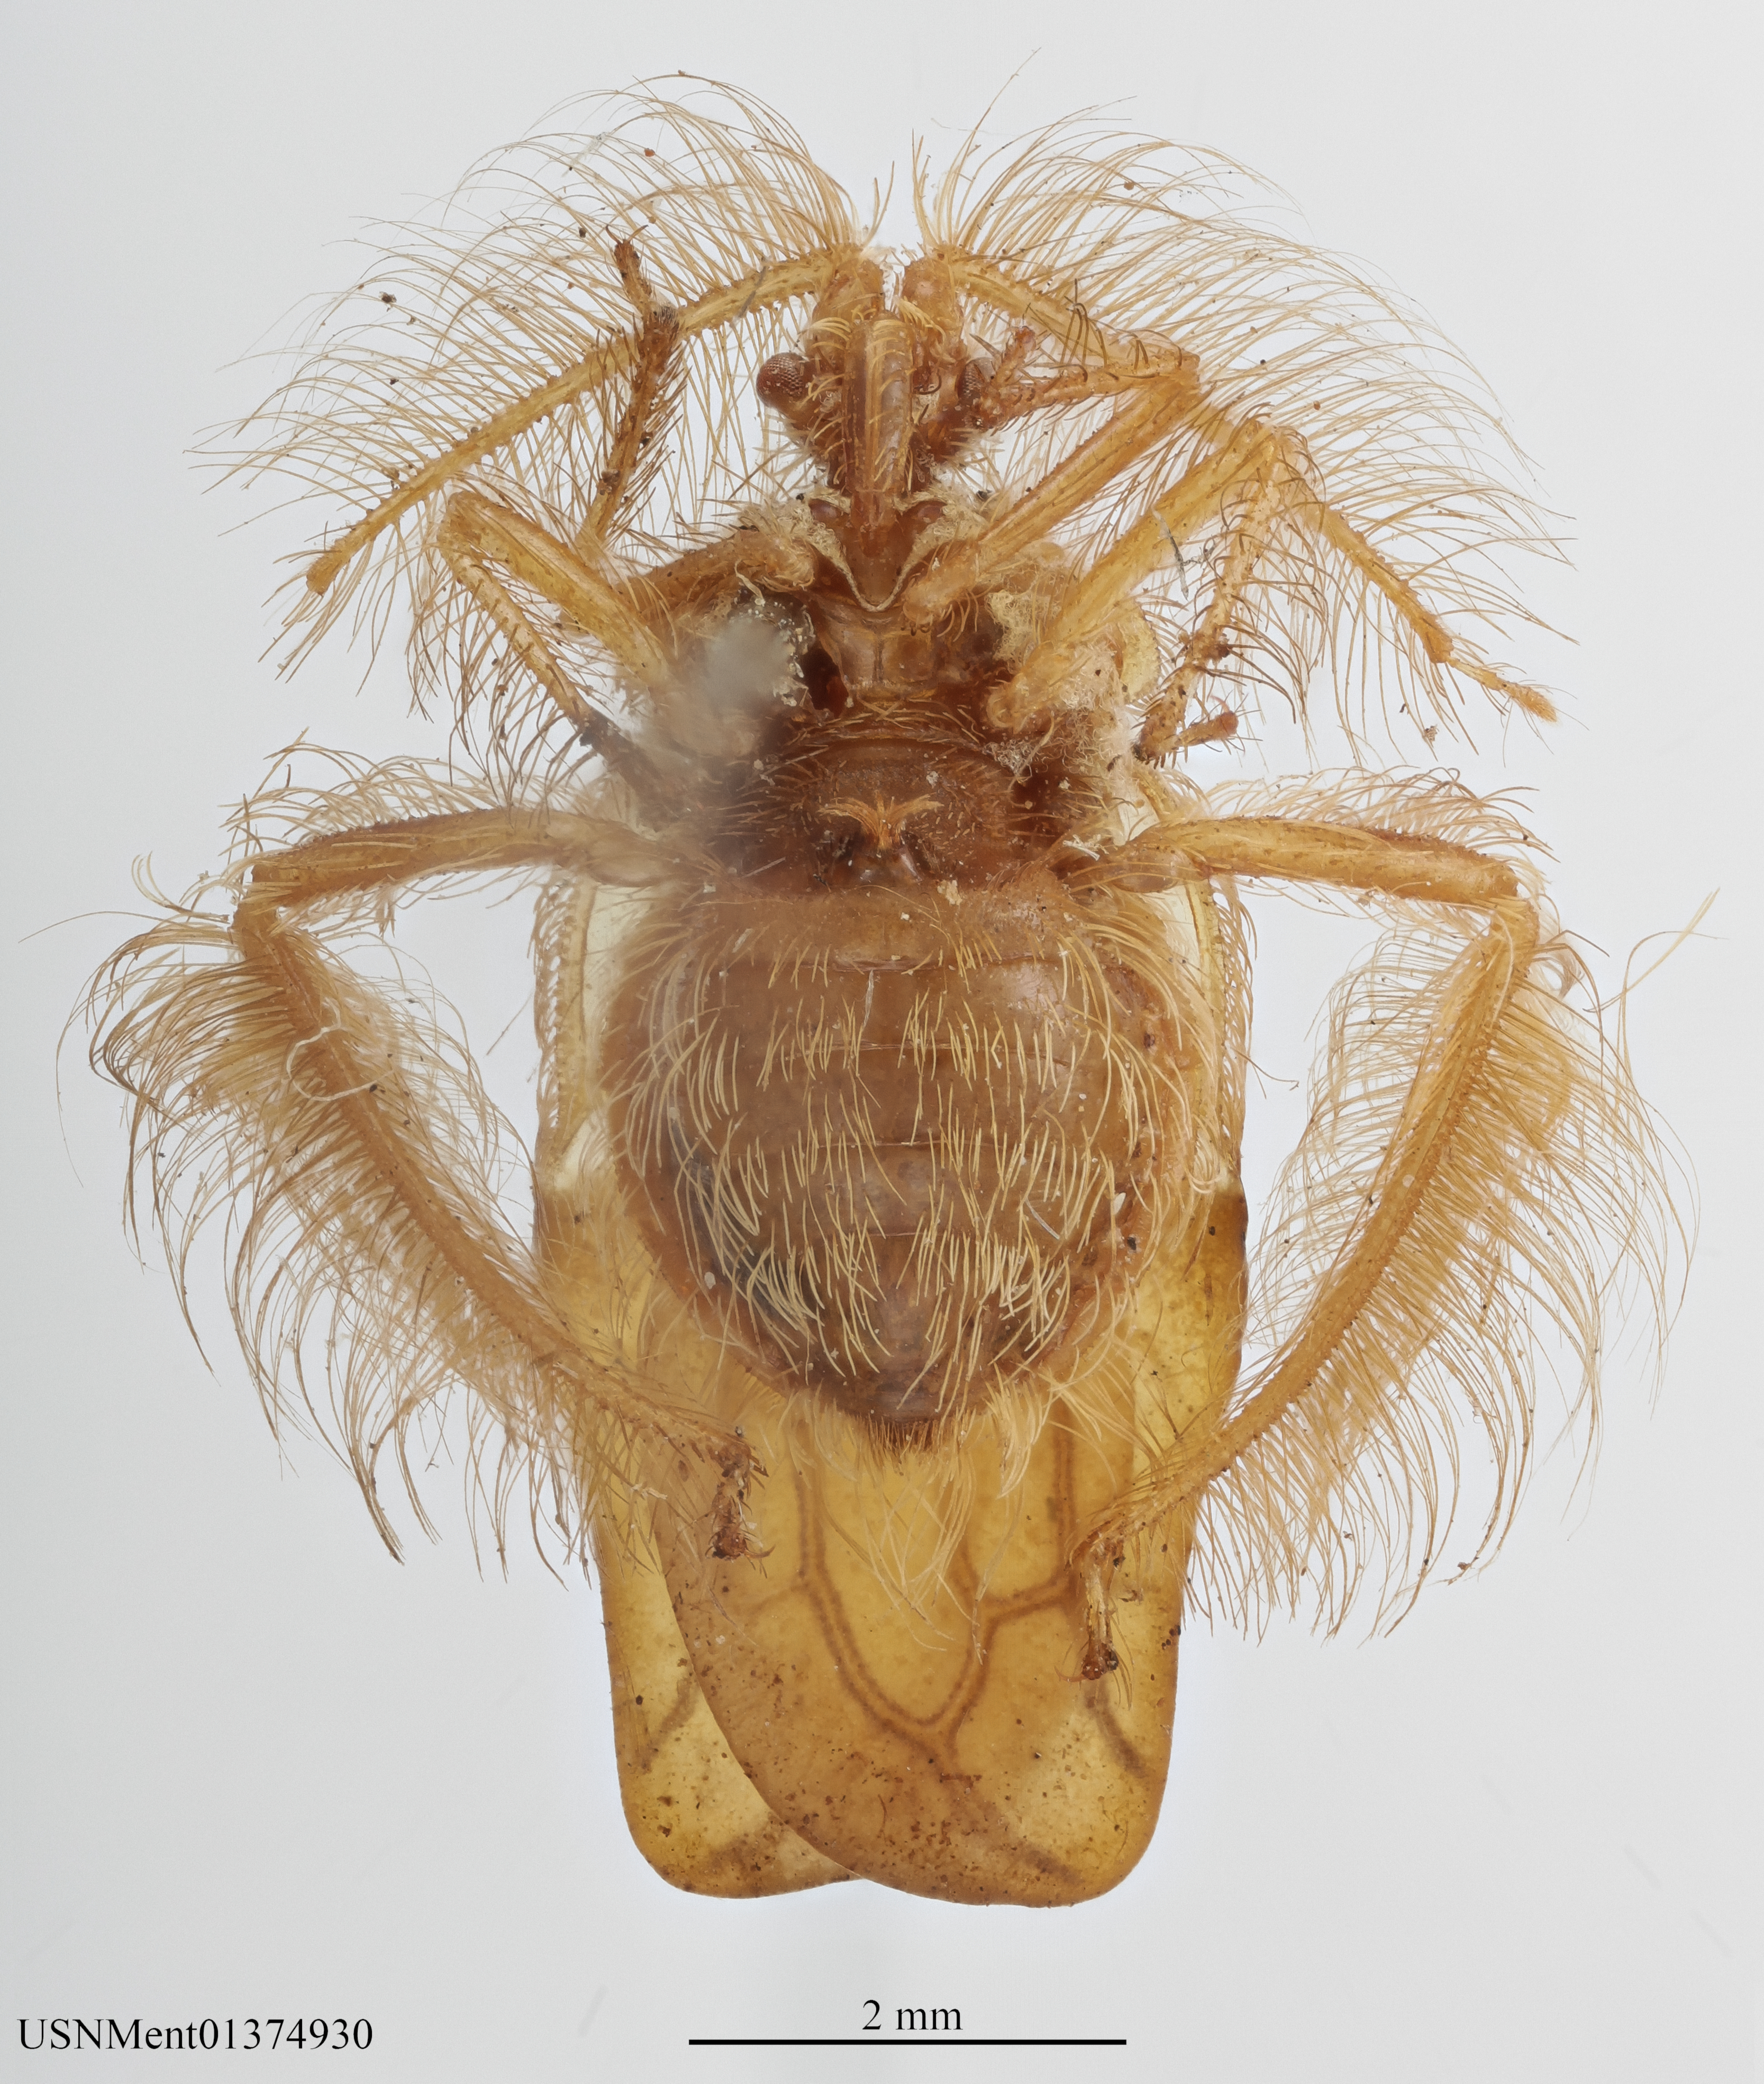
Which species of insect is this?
Ptilocerus venosus
